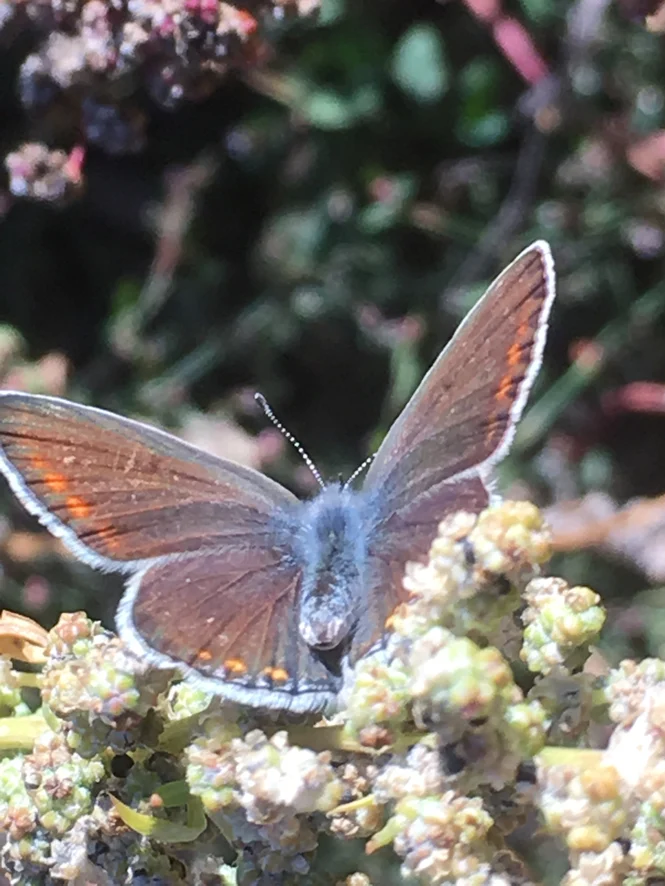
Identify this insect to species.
Polyommatus icarus
